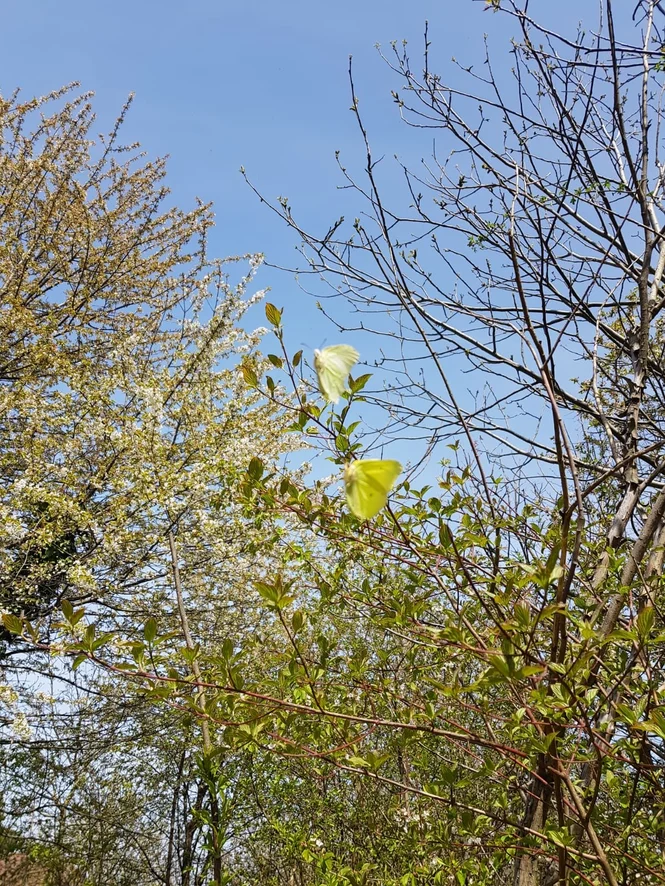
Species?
Gonepteryx rhamni
